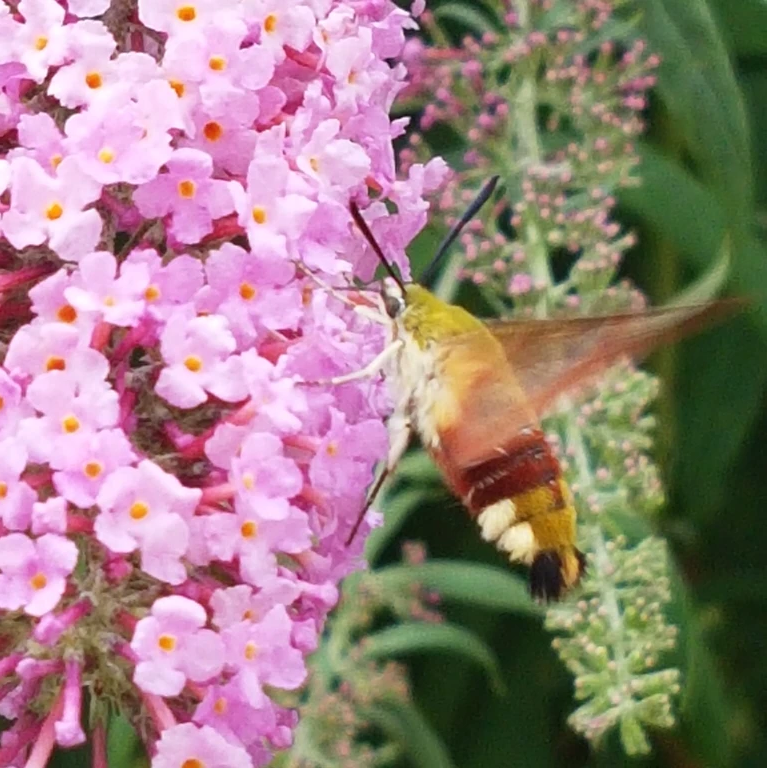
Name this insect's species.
Hemaris fuciformis
